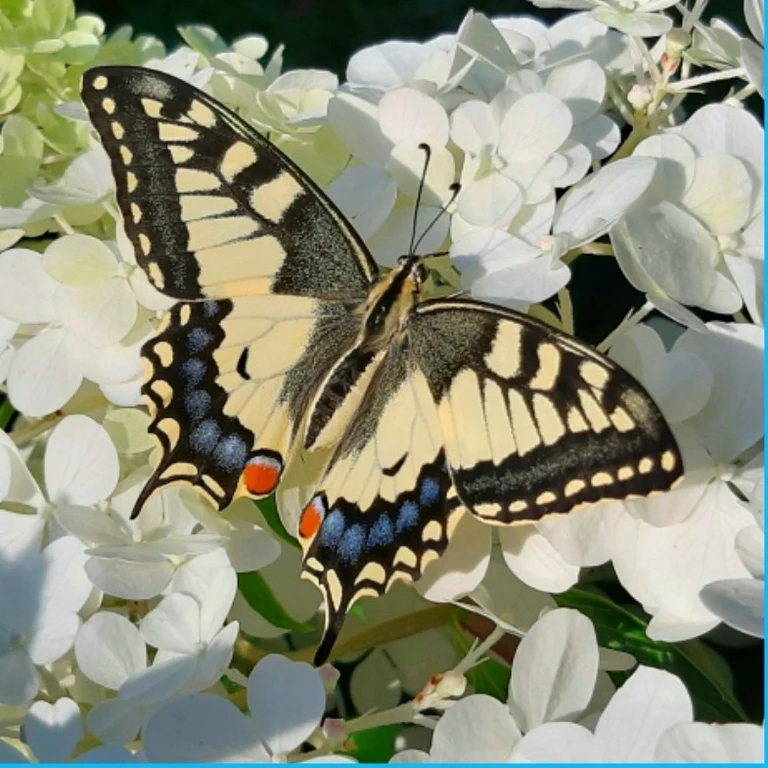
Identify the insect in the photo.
Papilio machaon
